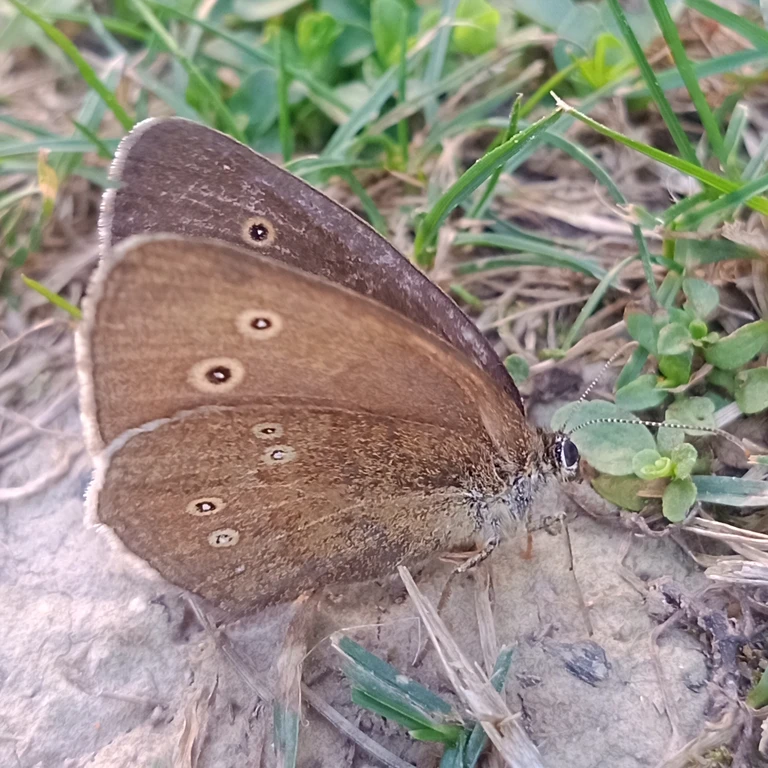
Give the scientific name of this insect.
Aphantopus hyperantus
